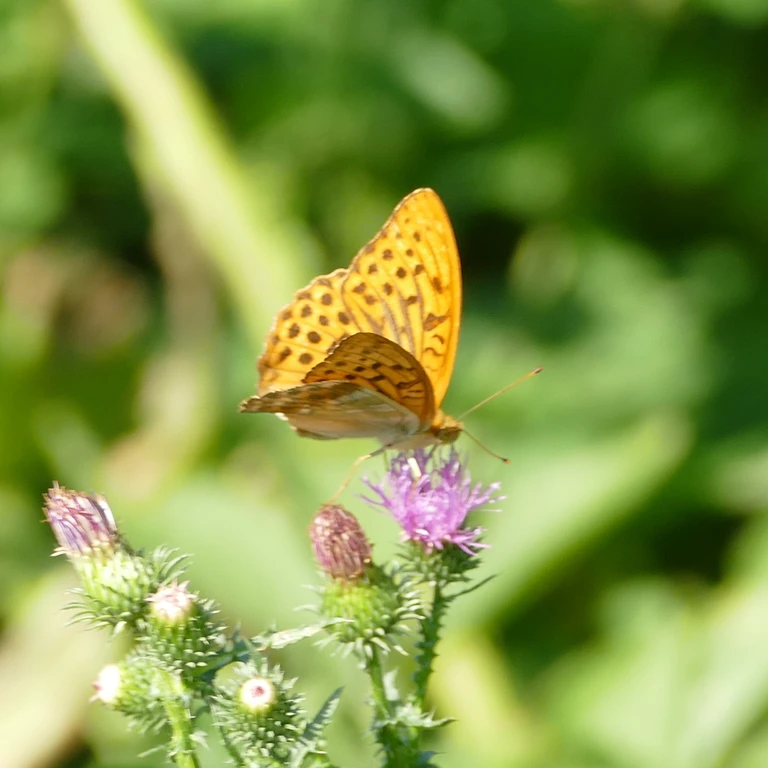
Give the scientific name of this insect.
Argynnis paphia
